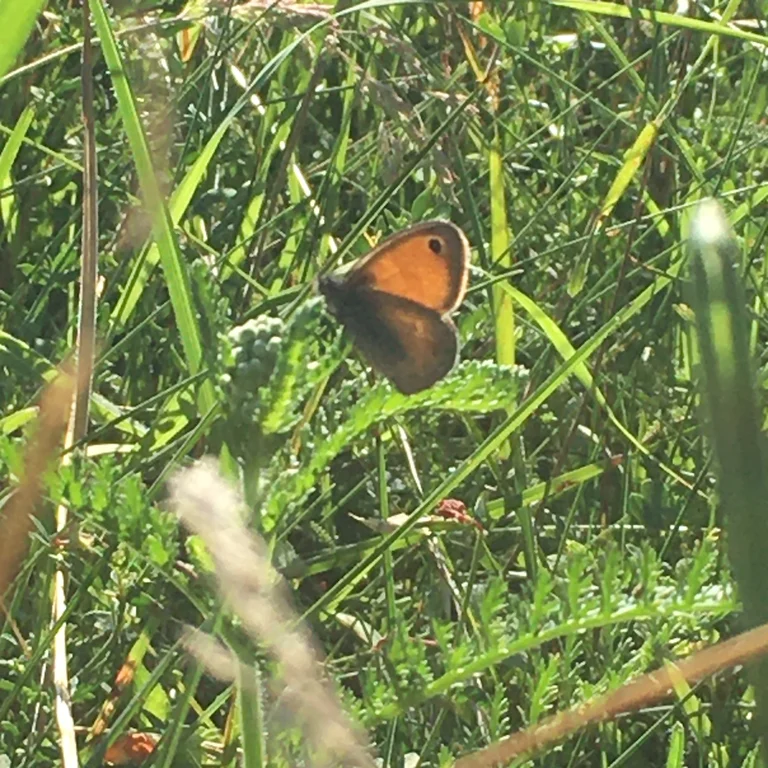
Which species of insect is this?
Coenonympha pamphilus
